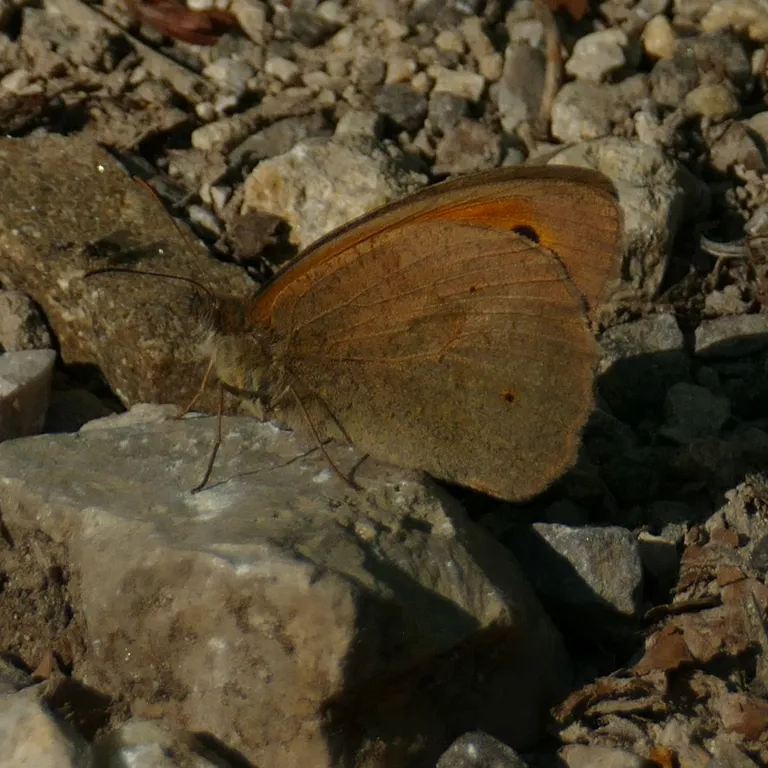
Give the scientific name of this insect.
Maniola jurtina
